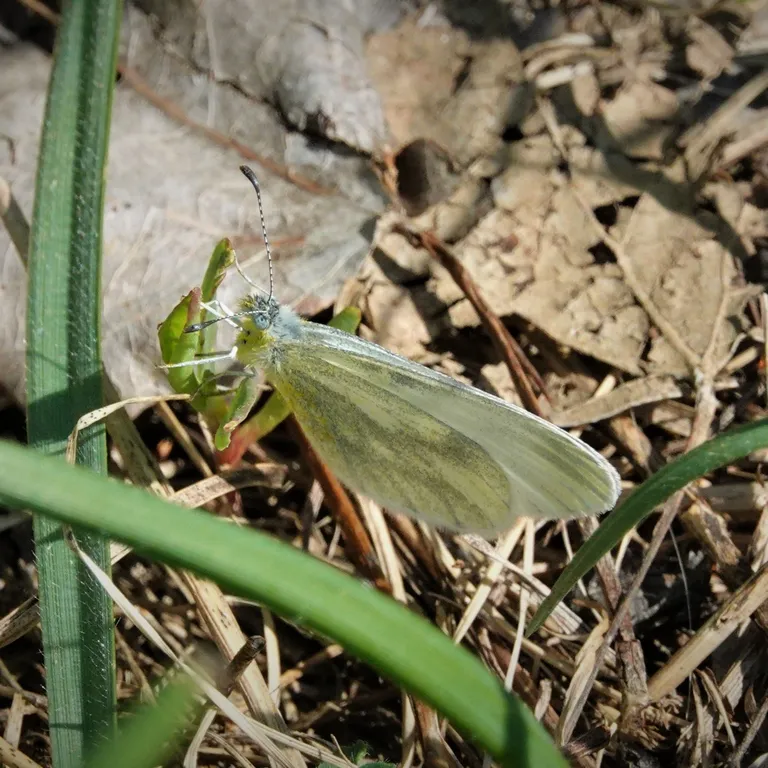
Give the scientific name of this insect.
Leptidea sinapis/juvernica
